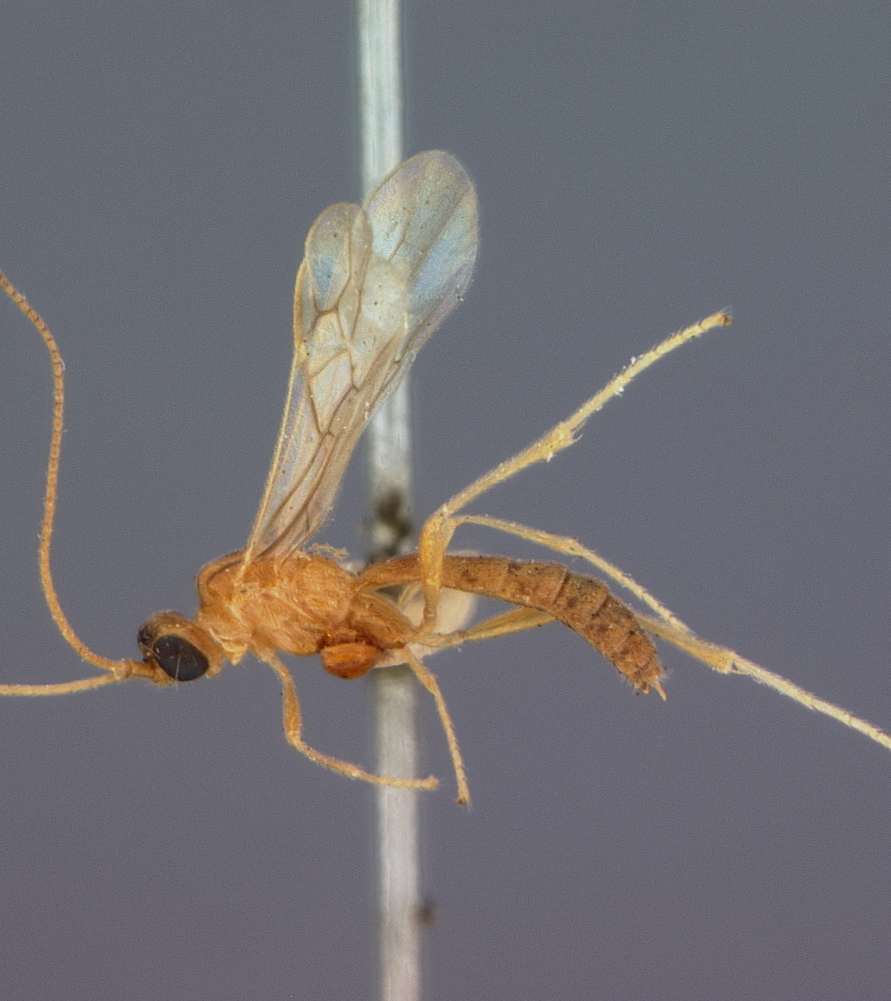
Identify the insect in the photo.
Macrostomion debilis
